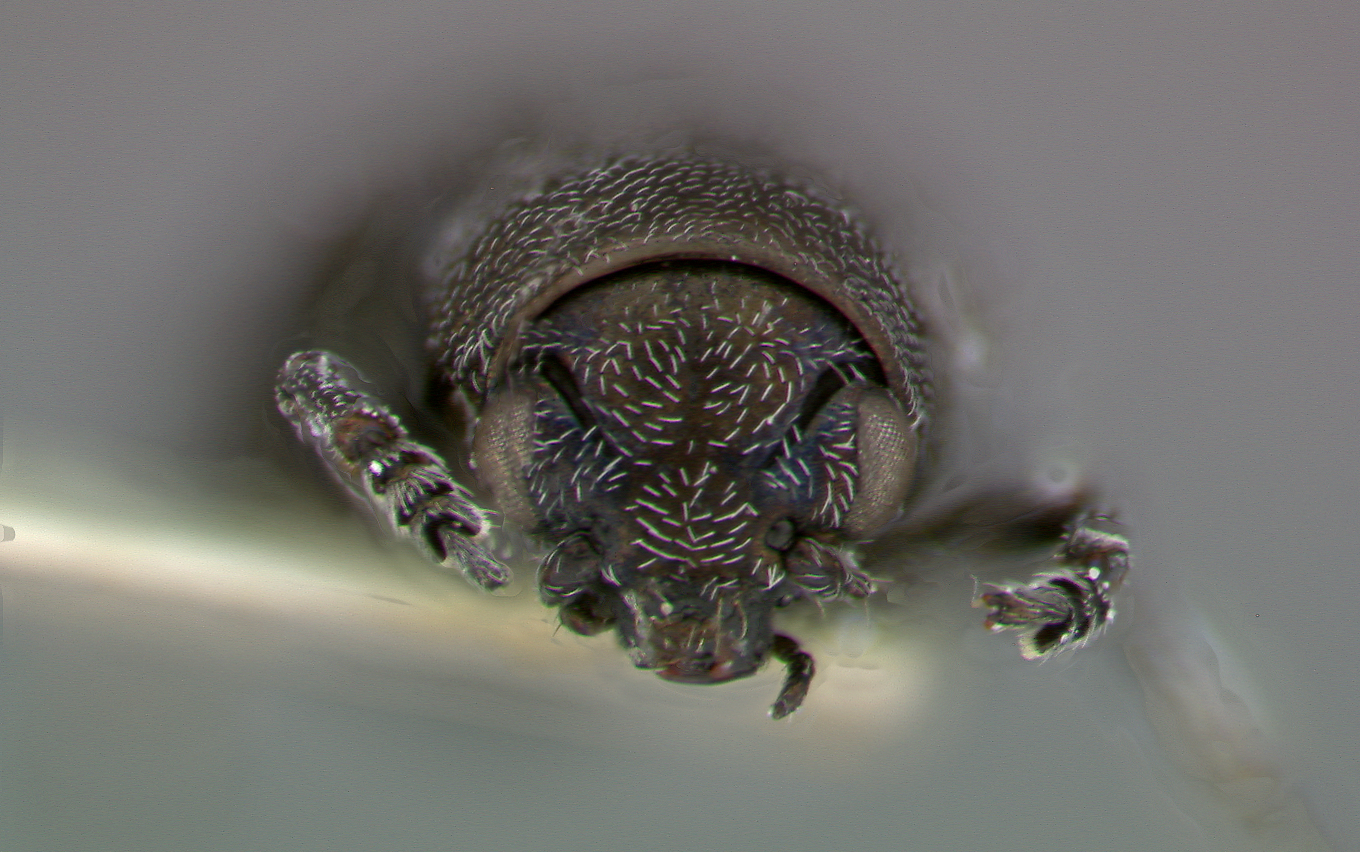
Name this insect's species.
Graphops floridana
